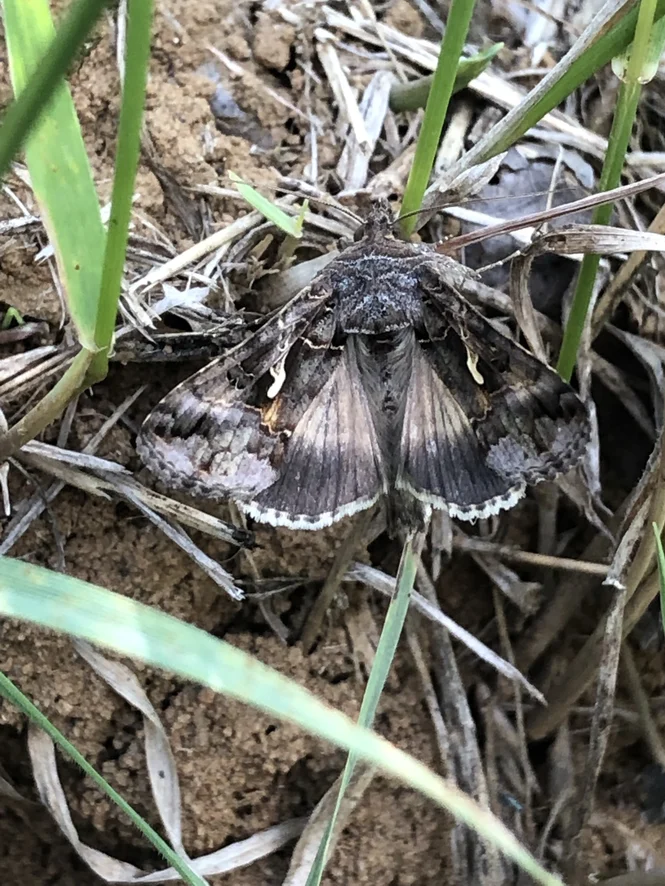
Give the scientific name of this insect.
Autographa gamma
